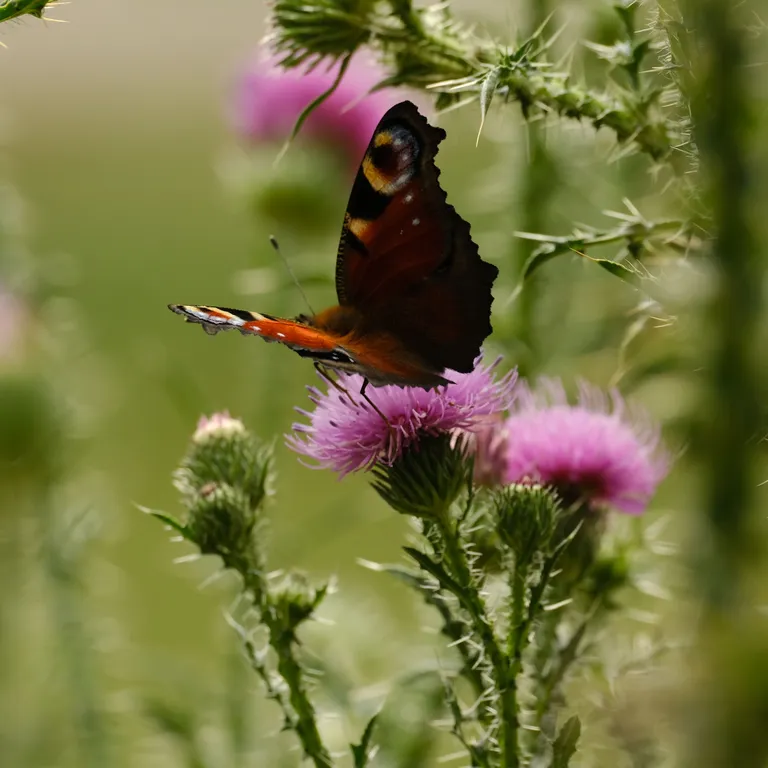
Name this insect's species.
Aglais io
